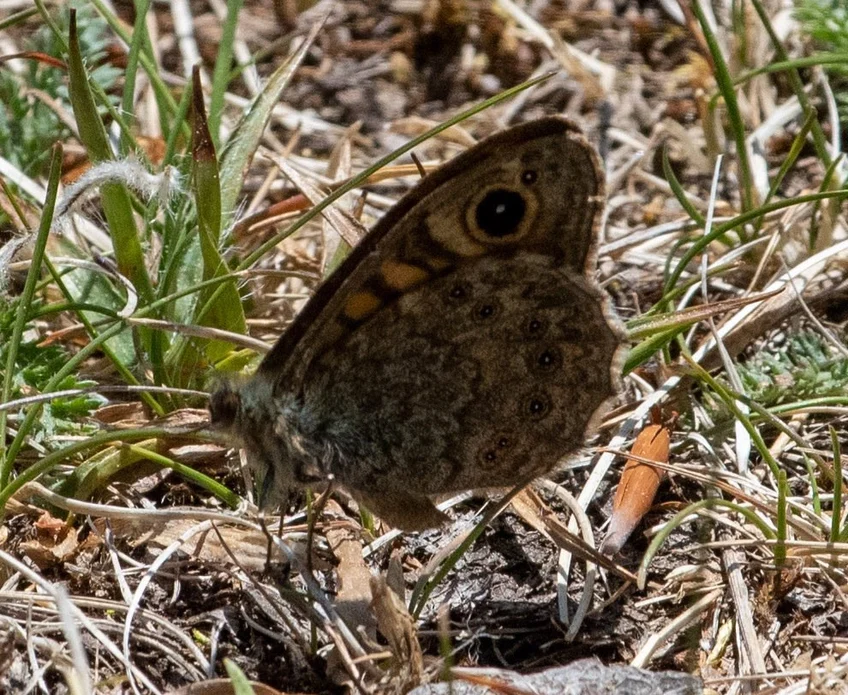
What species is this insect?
Lasiommata megera (also Pararge megera)
